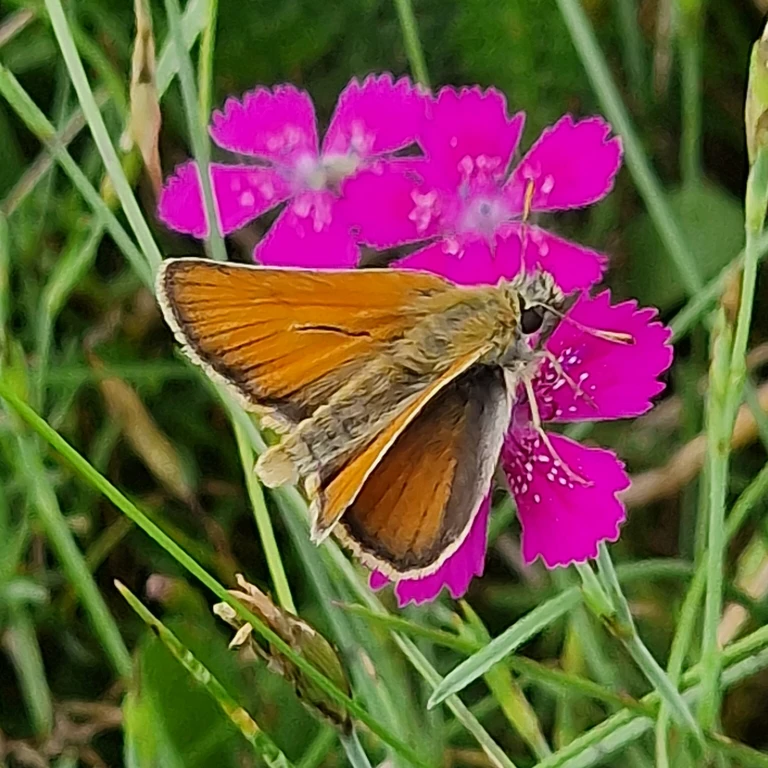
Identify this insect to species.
Thymelicus sylvestris
